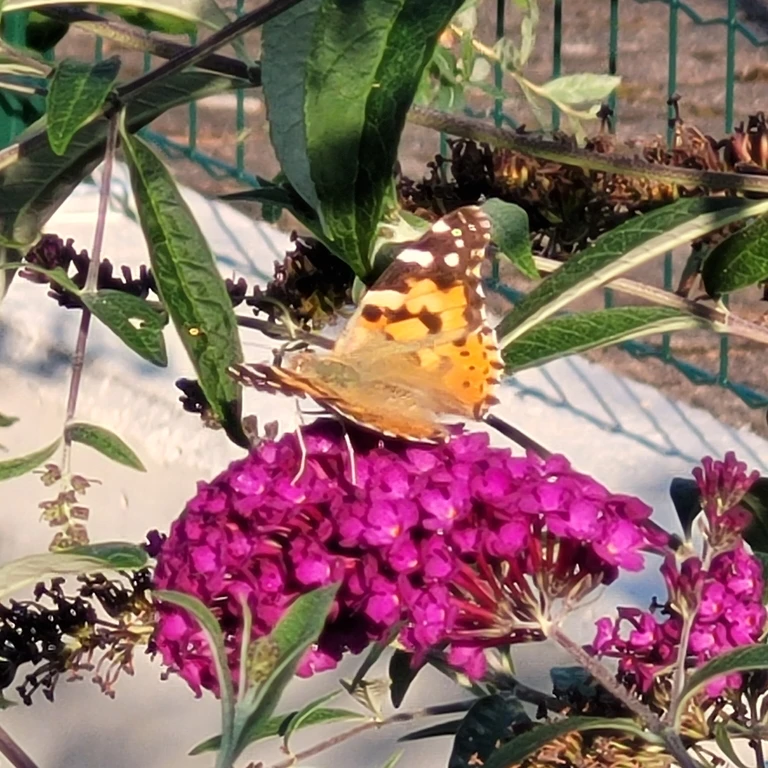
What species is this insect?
Vanessa cardui
